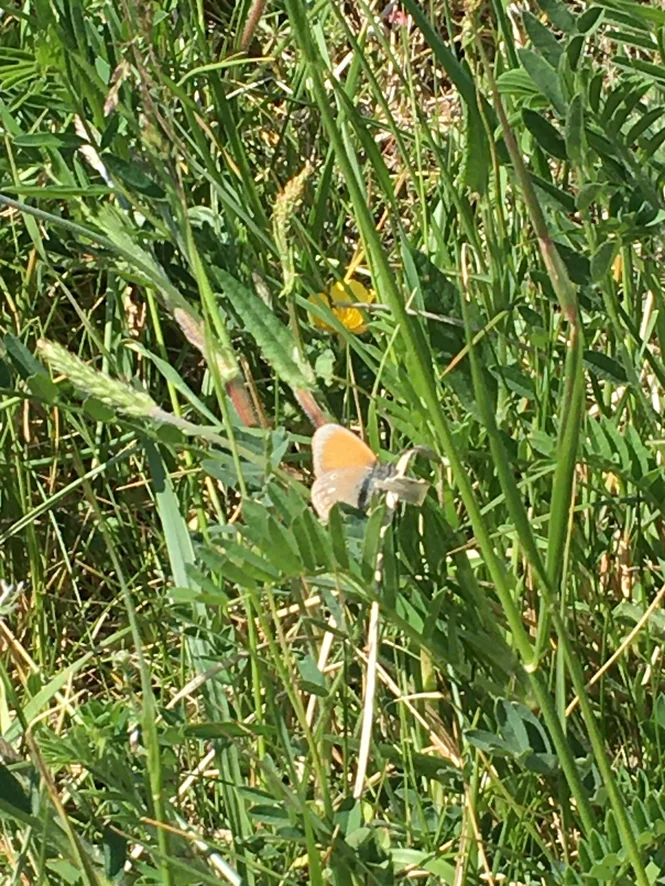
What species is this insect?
Coenonympha glycerion (also Coenonympha iphis)
